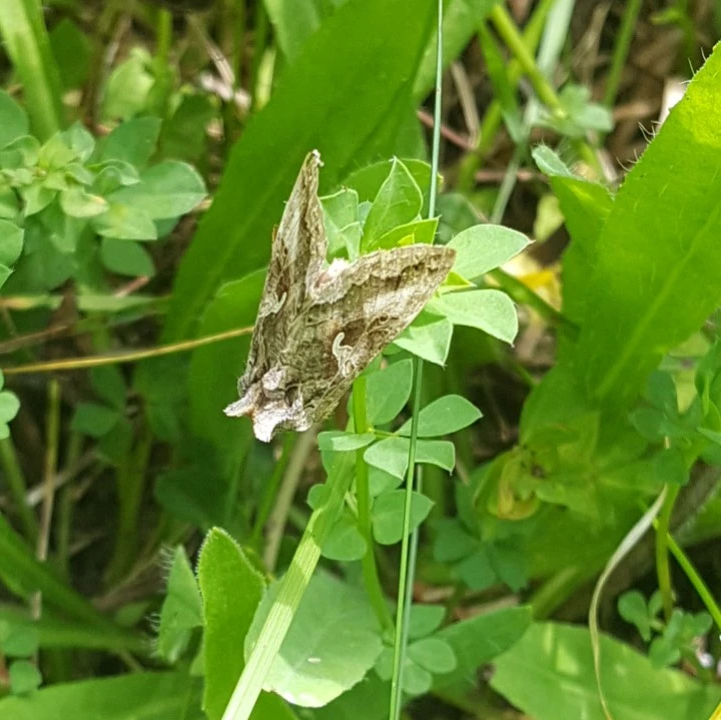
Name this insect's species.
Autographa gamma
